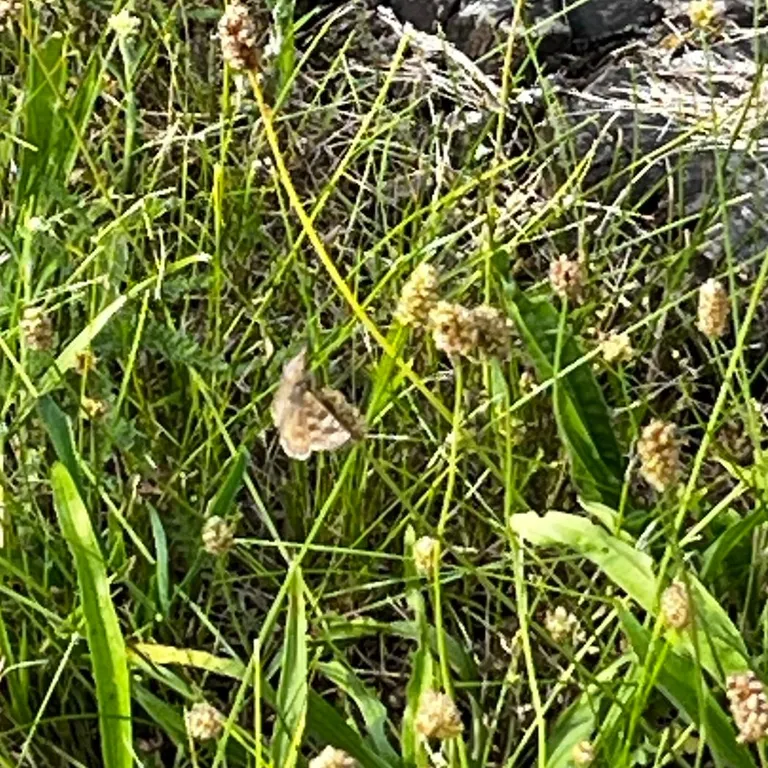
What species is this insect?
Erynnis tages
